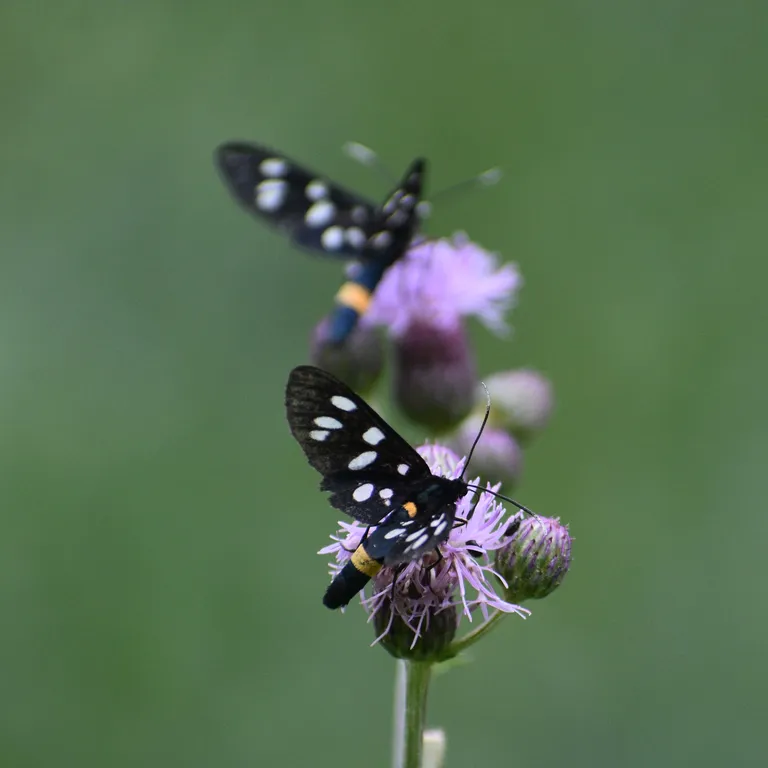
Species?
Amata phegea
